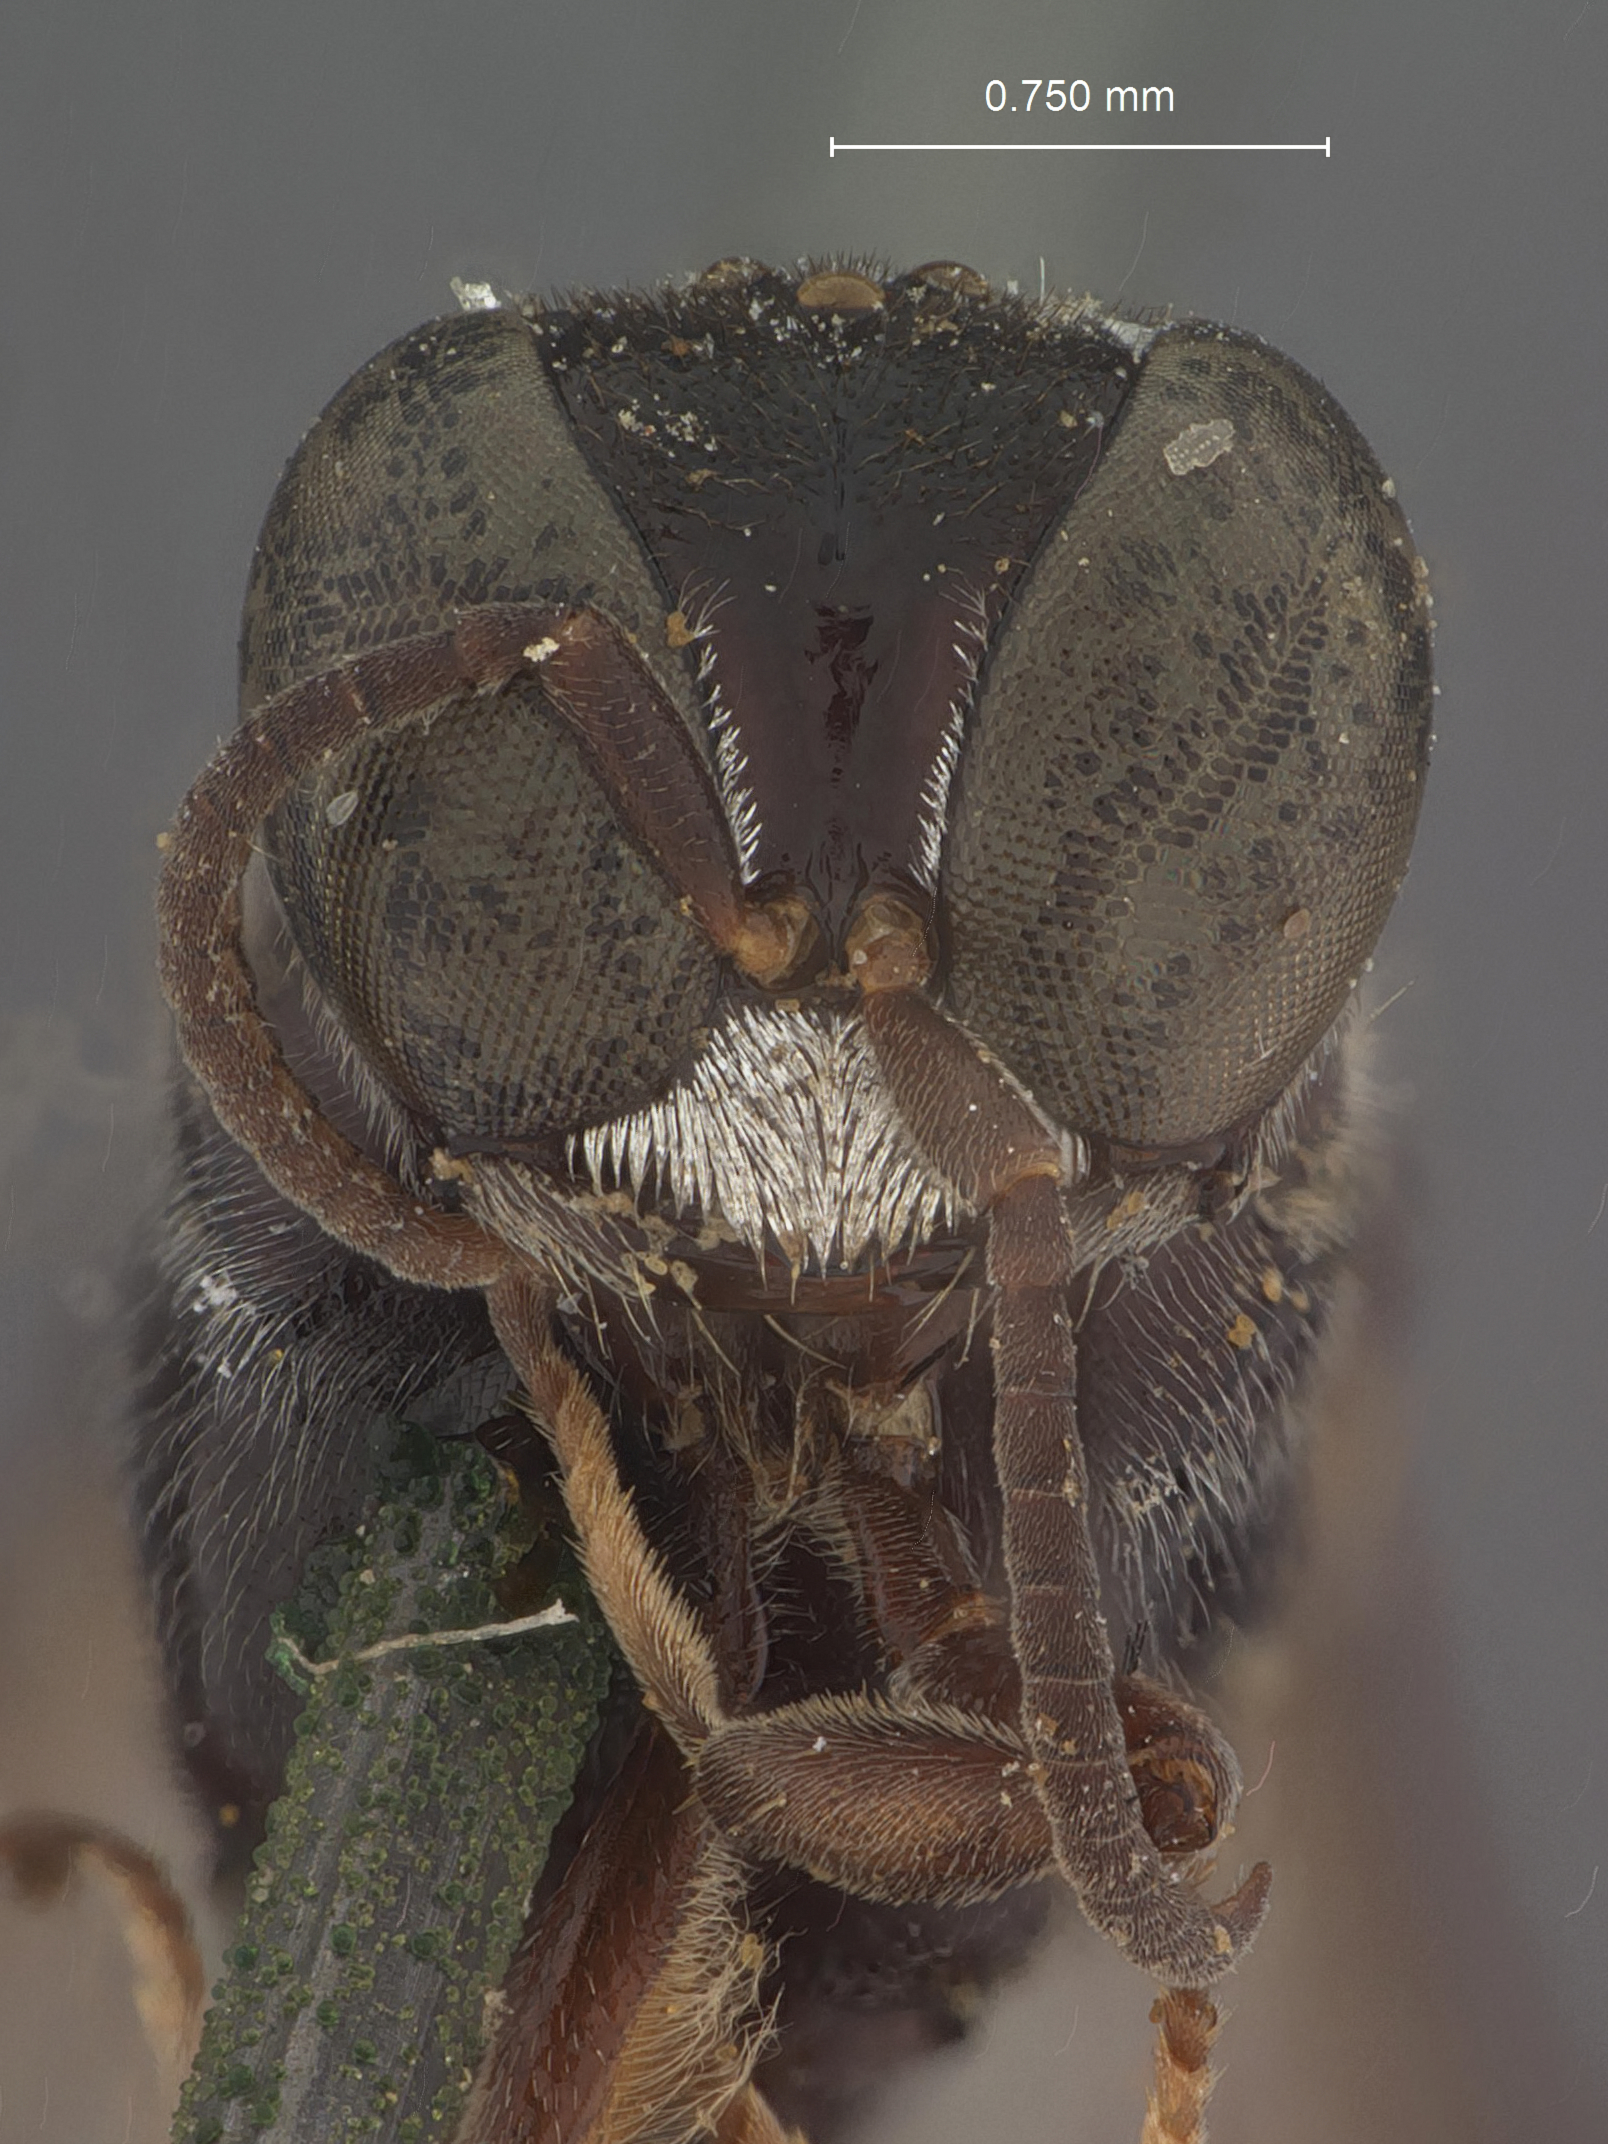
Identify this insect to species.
Dolichocrabro wickhami
